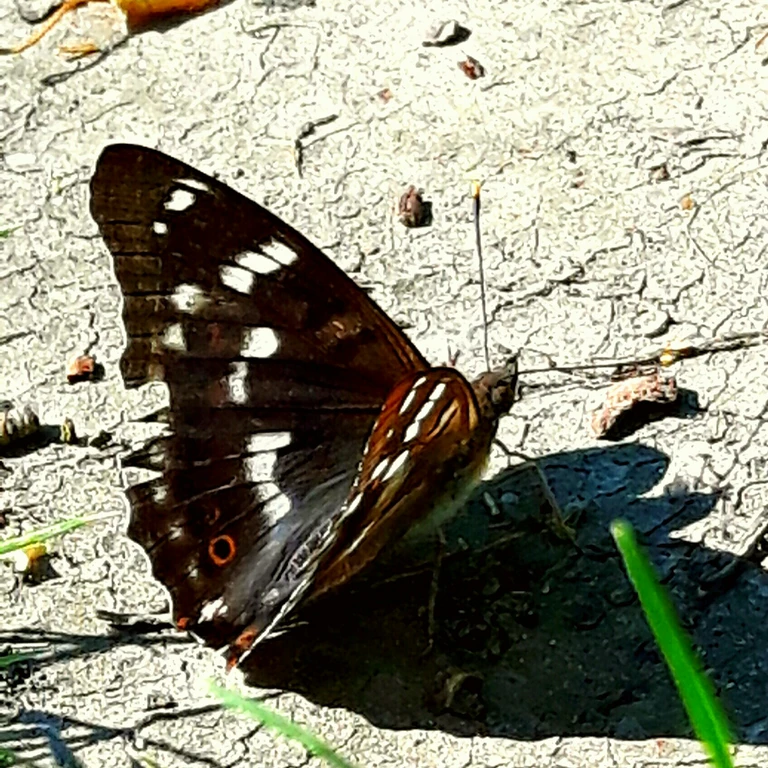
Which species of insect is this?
Apatura ilia
